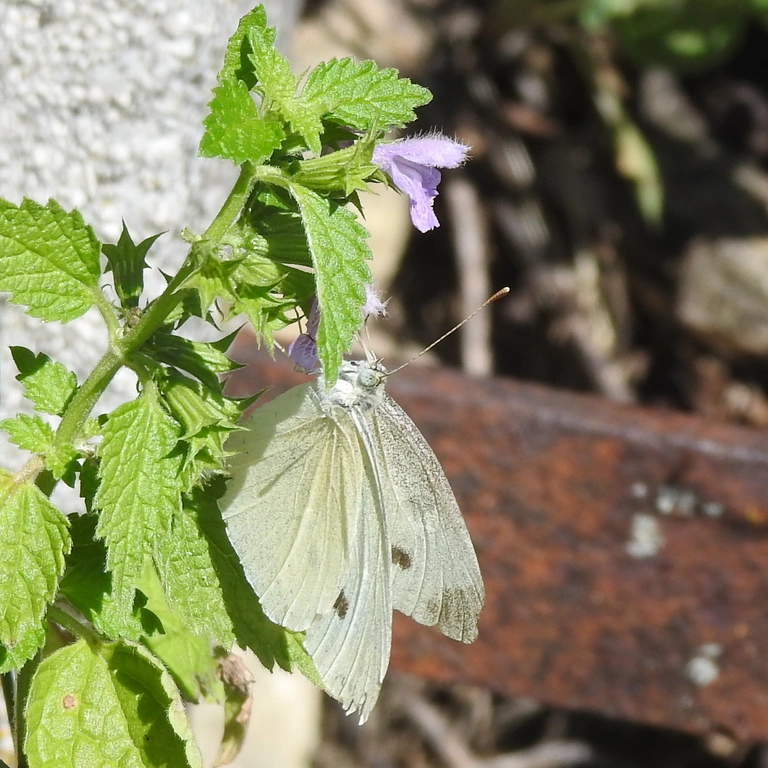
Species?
Pieris rapae
